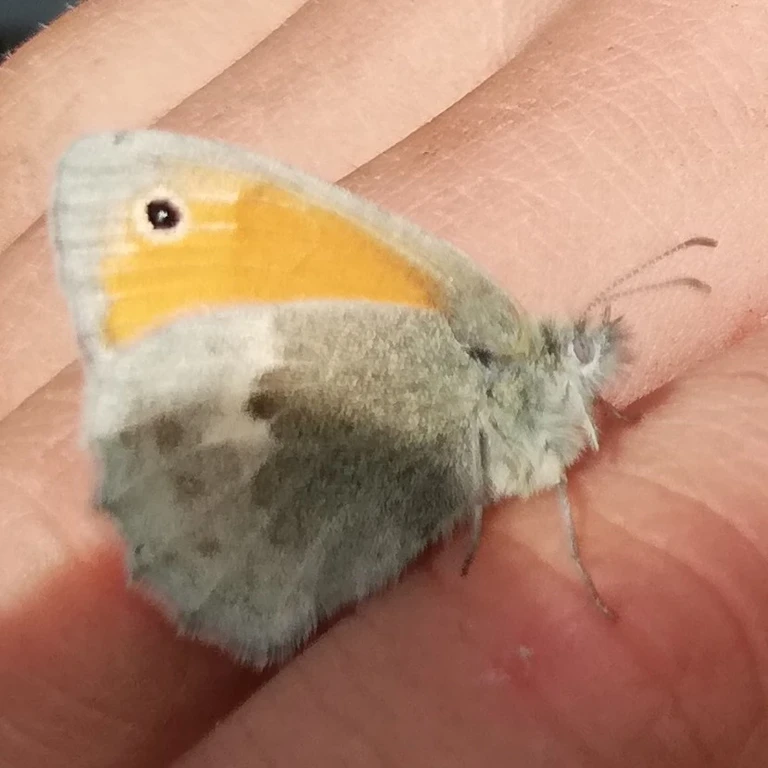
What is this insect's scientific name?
Coenonympha pamphilus
